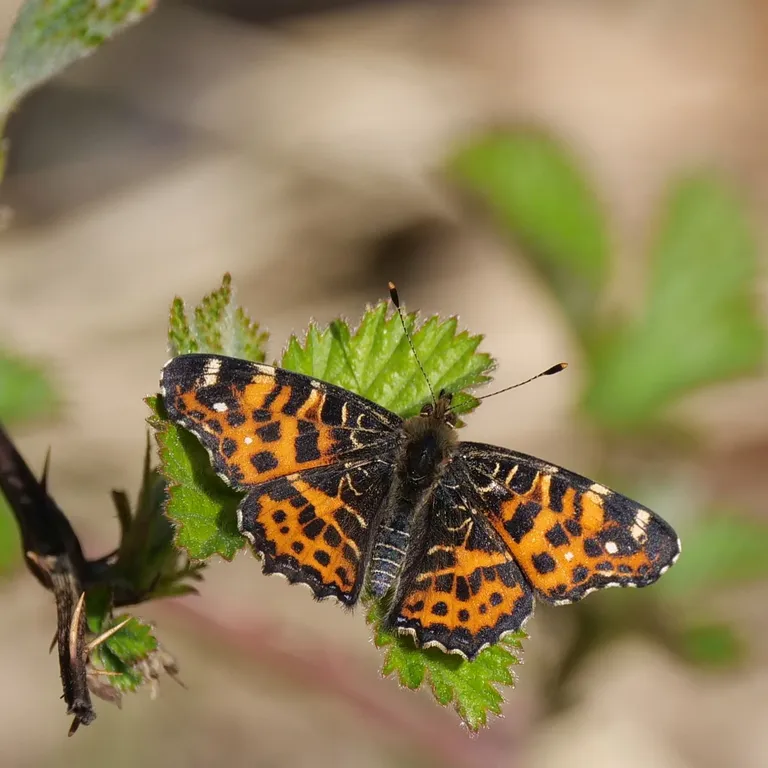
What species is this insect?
Araschnia levana
